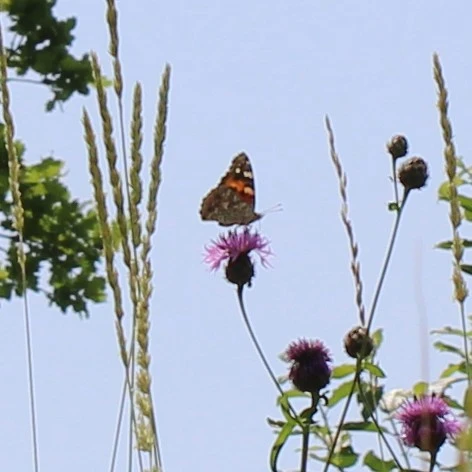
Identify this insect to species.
Vanessa cardui
